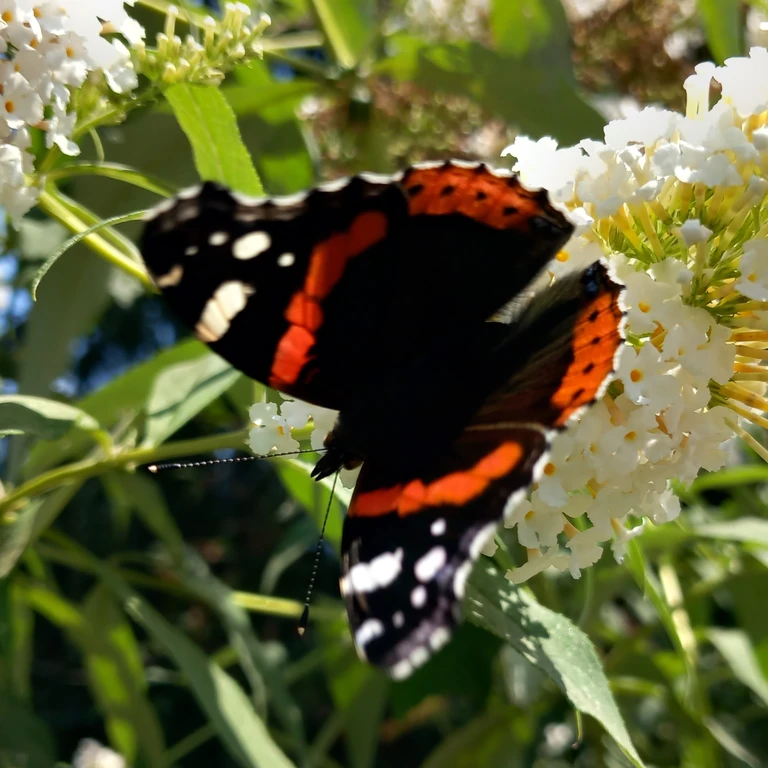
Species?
Vanessa atalanta
